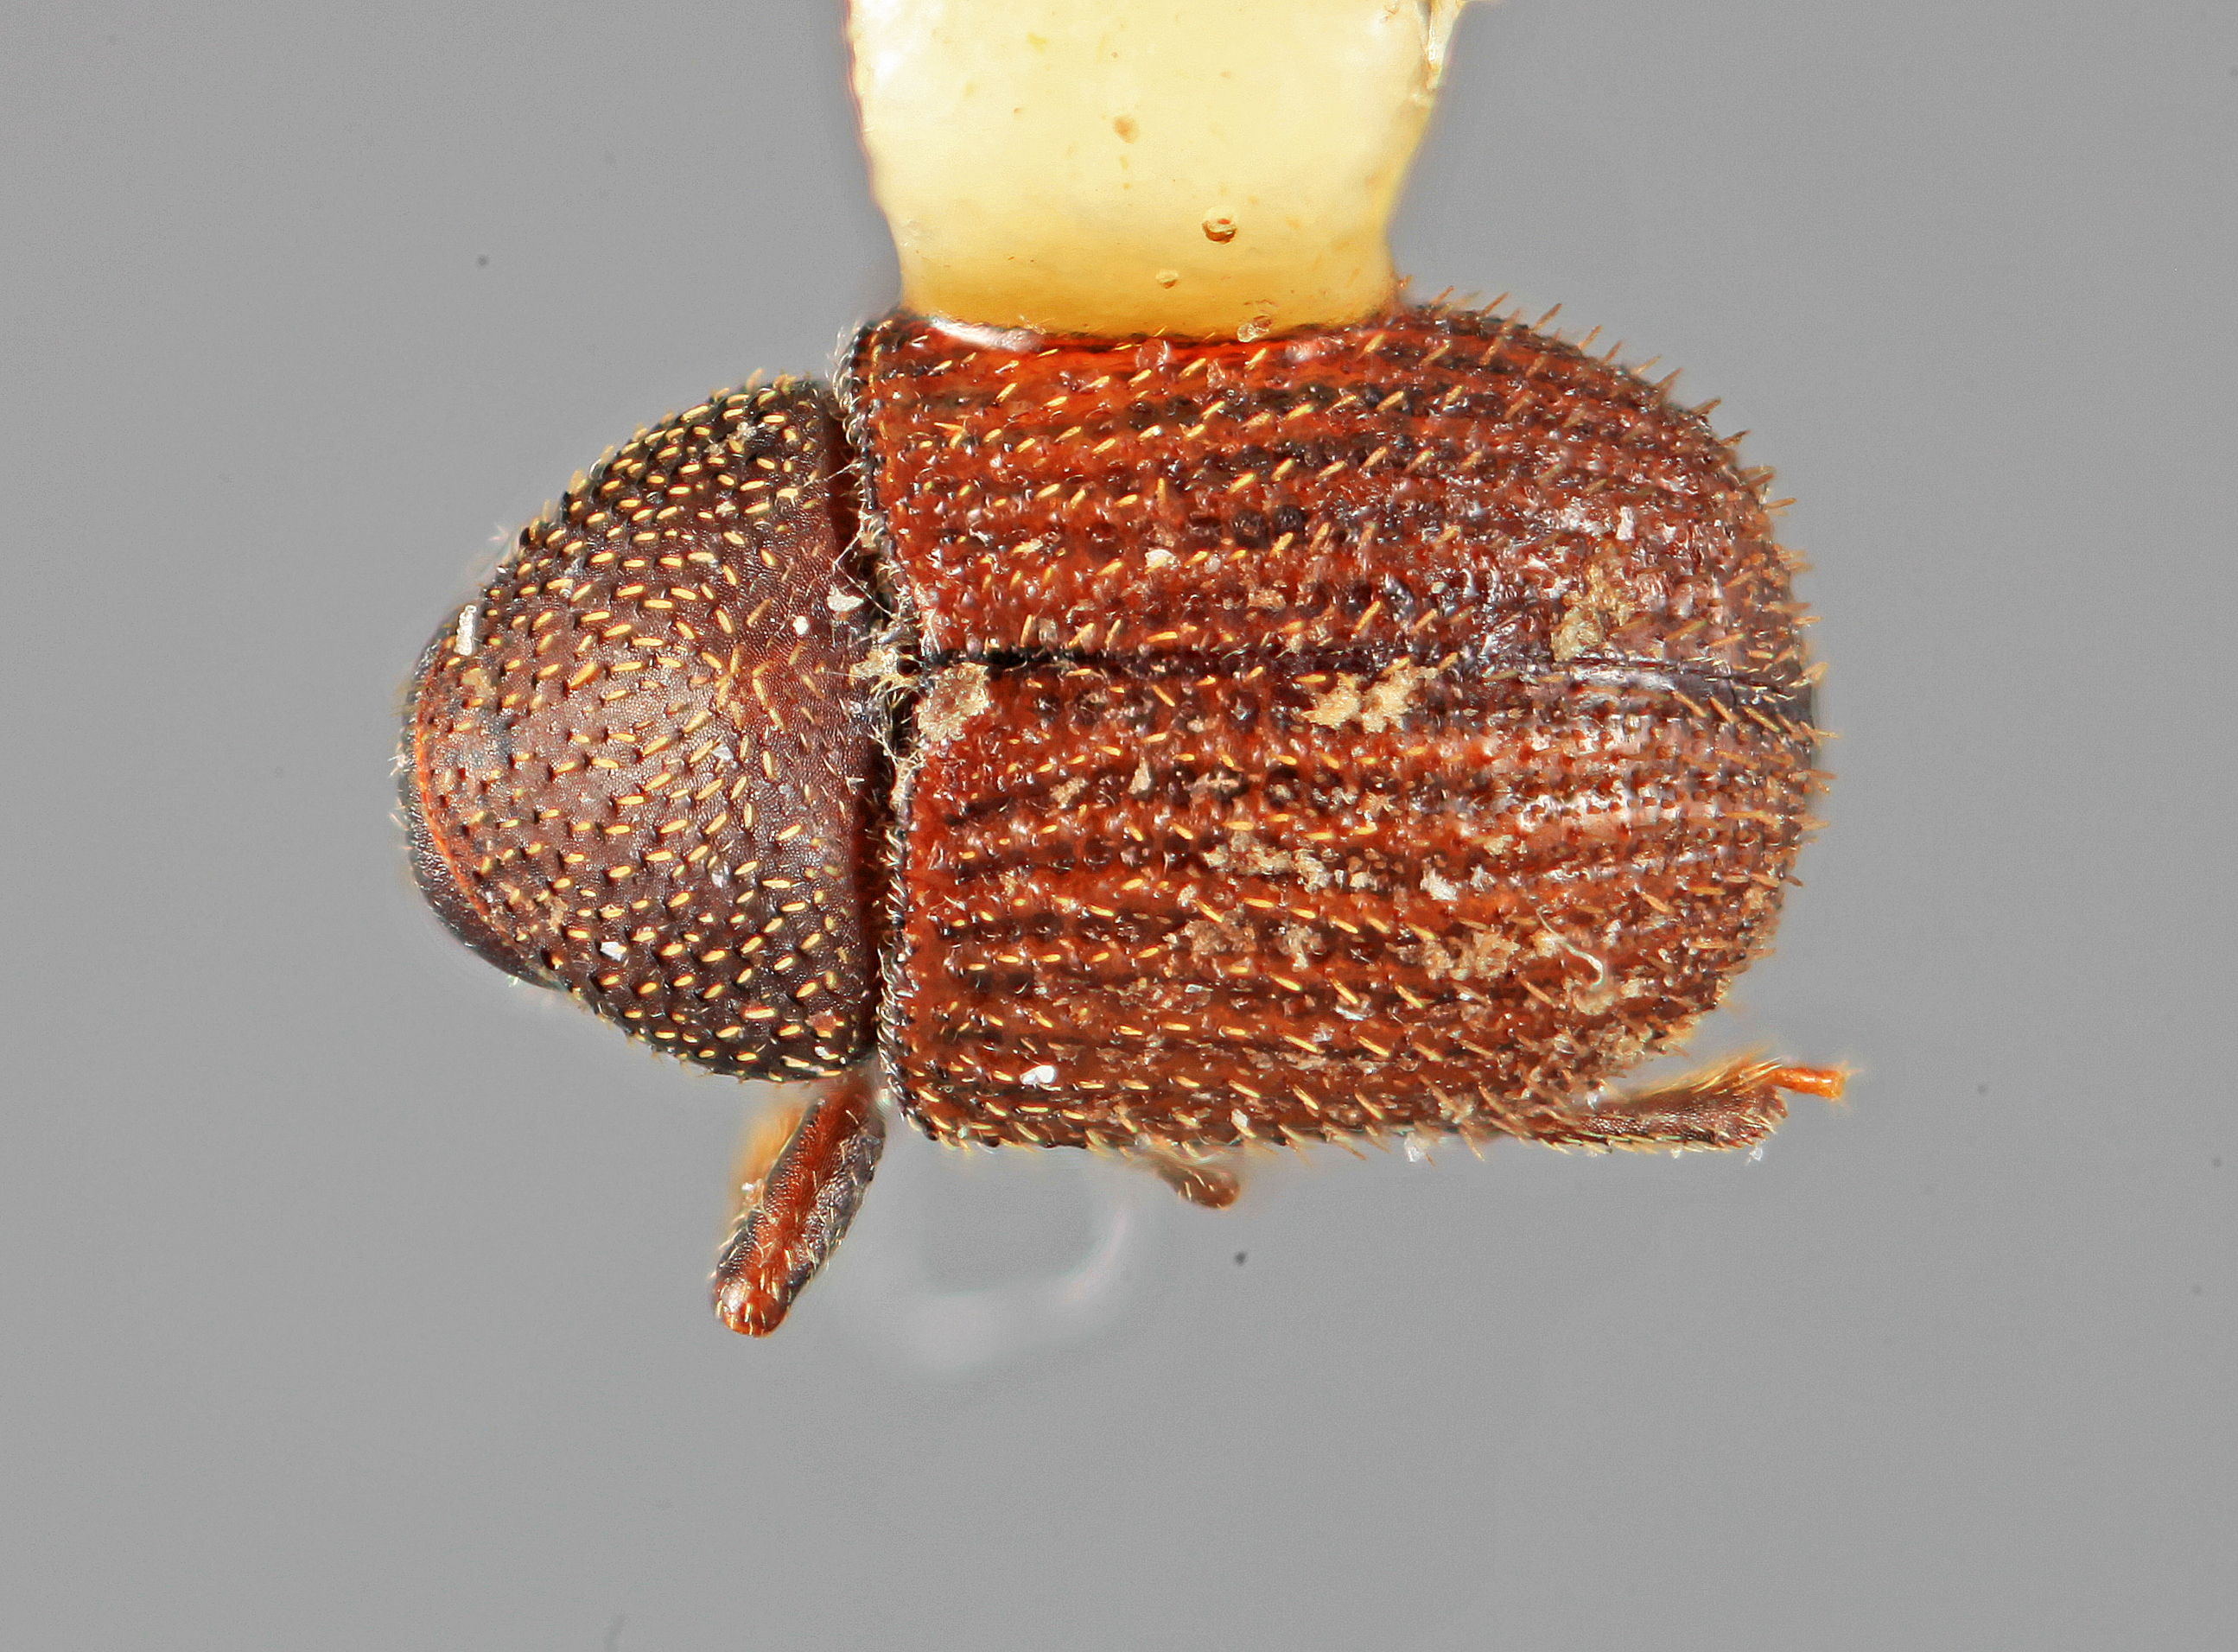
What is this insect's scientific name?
Chramesus demissus
